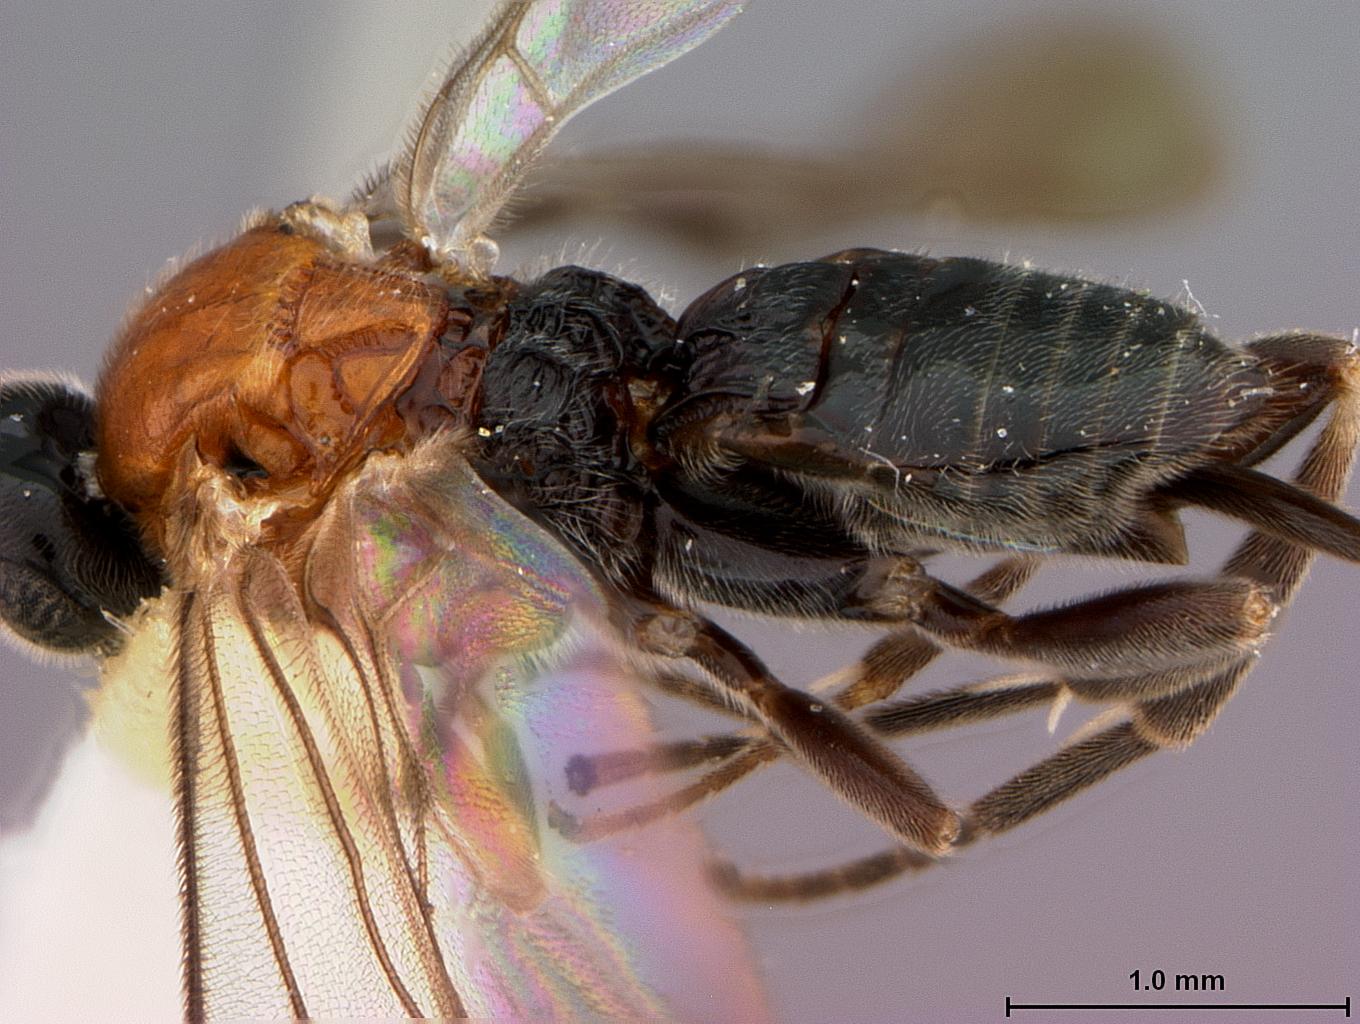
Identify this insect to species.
Alphomelon crocostethus
